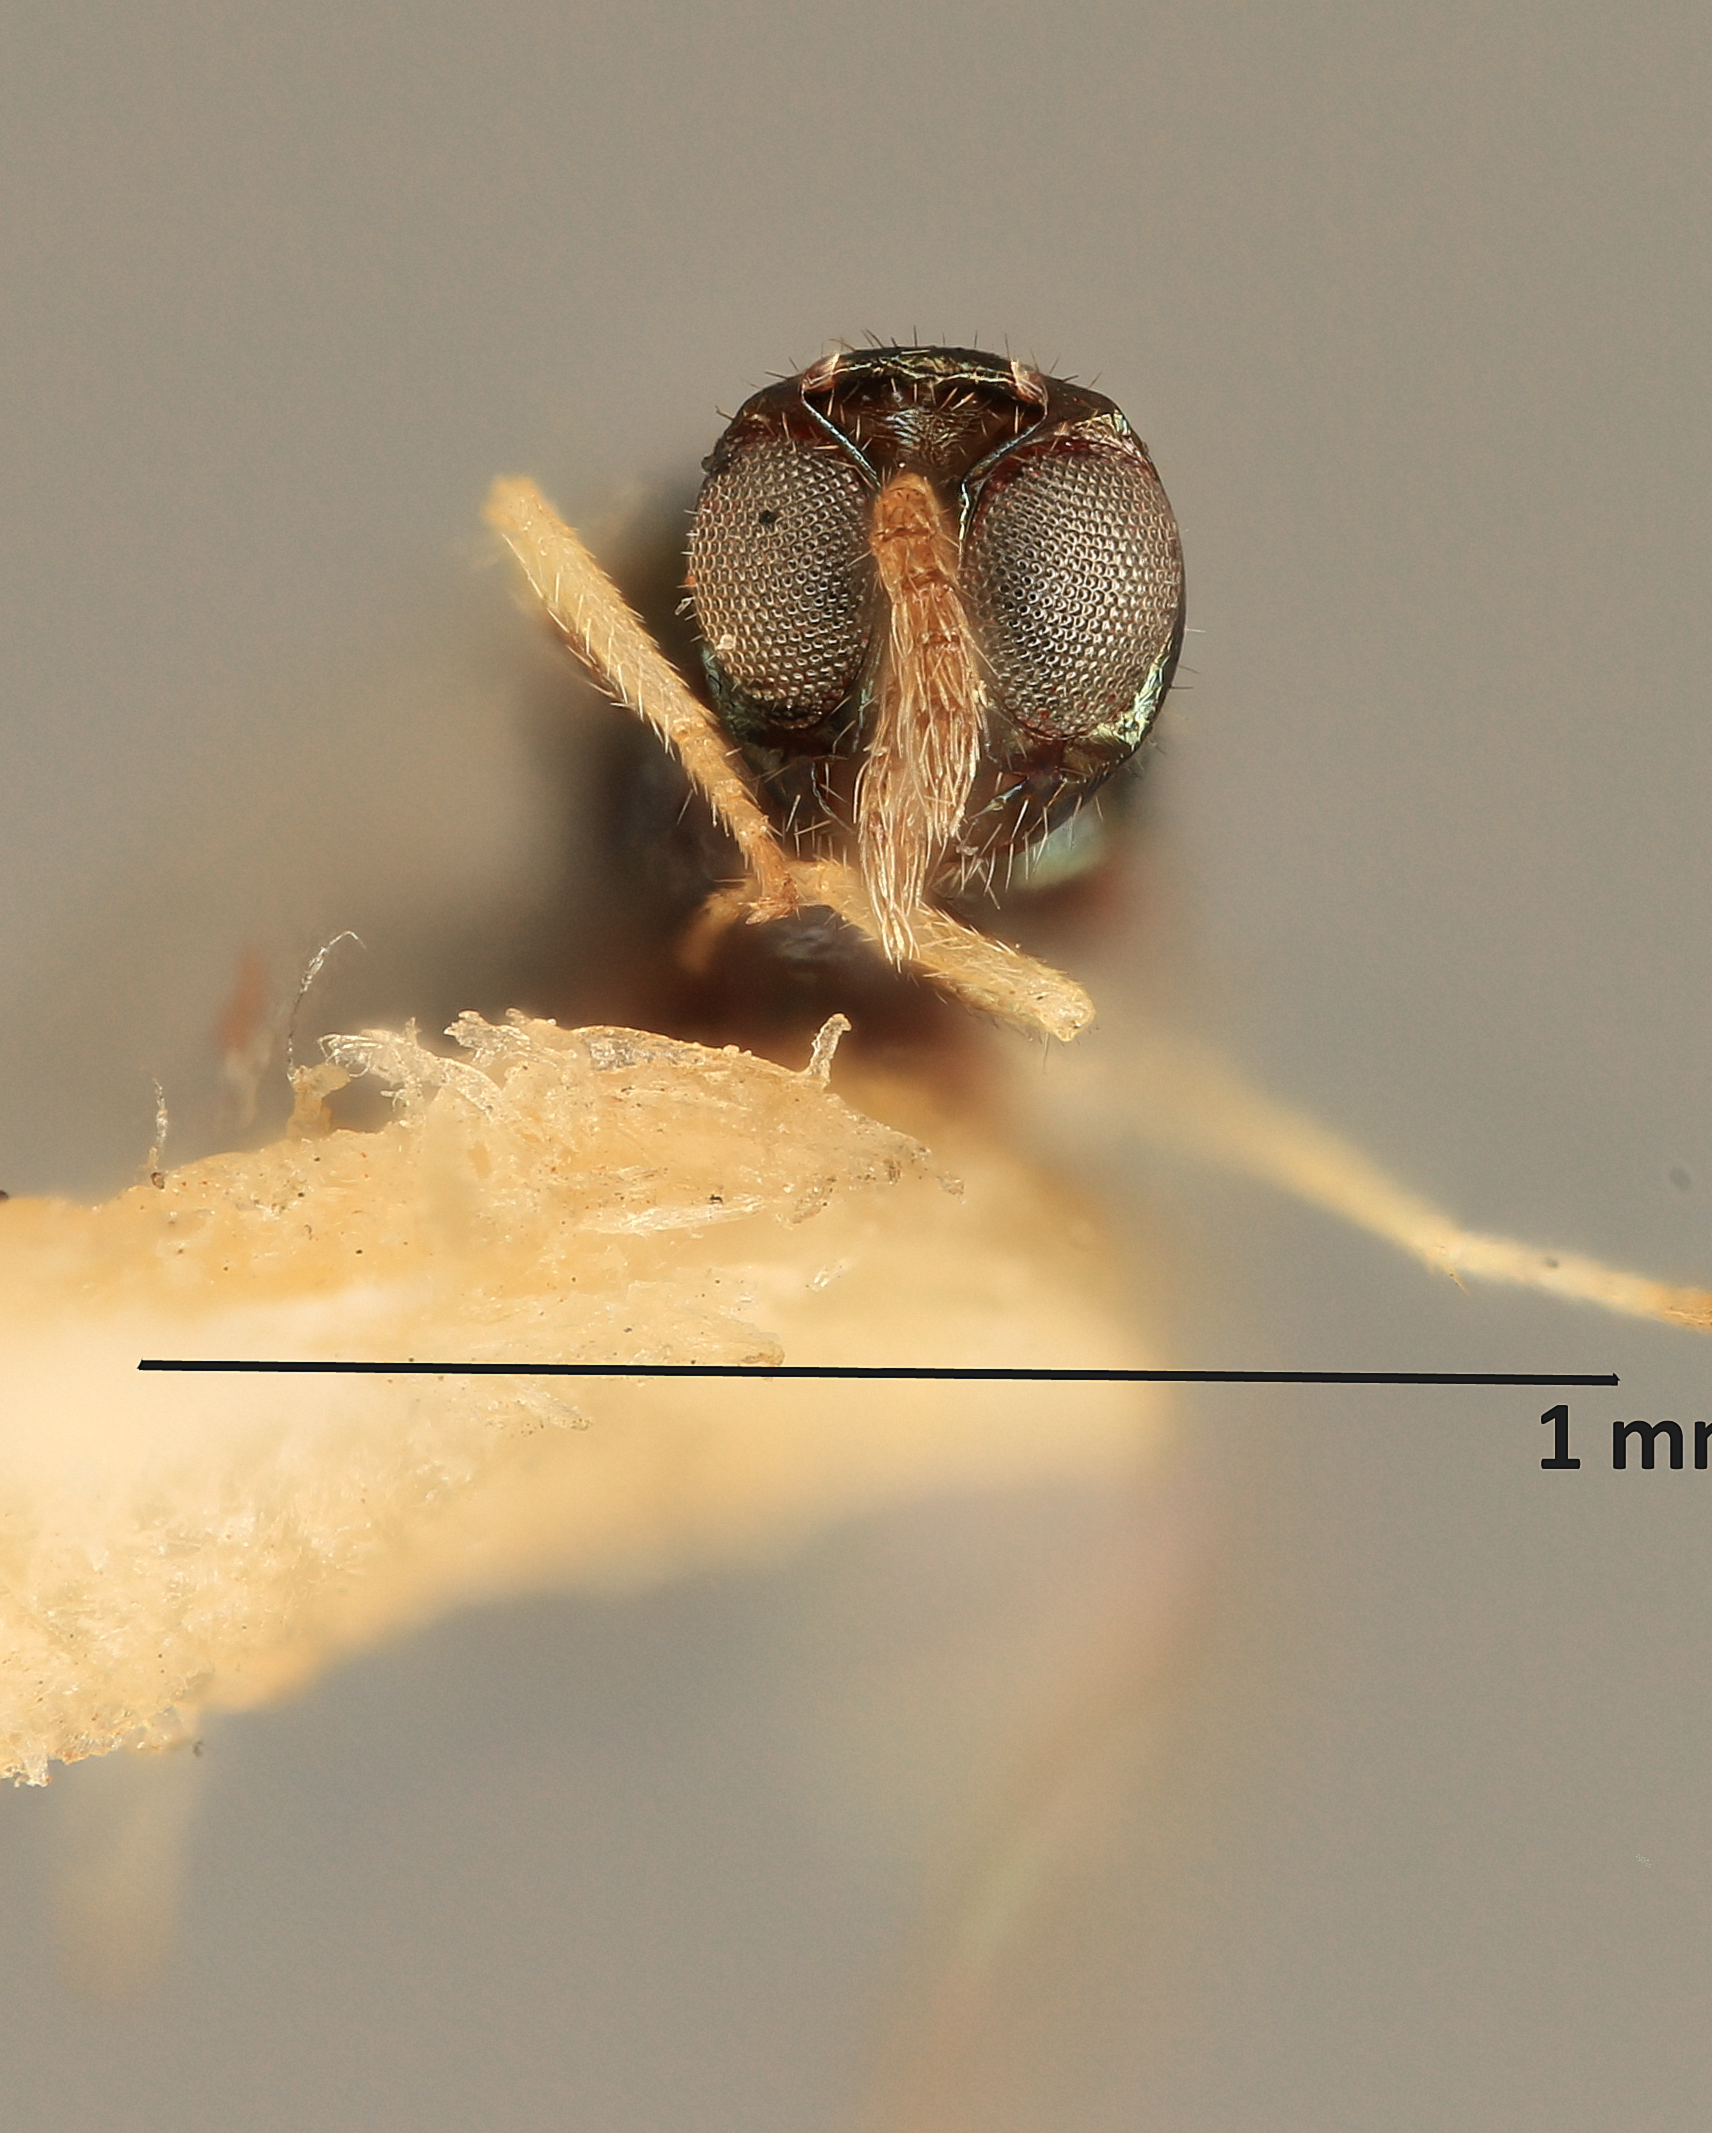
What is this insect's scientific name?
Tetrastichus philodromi
